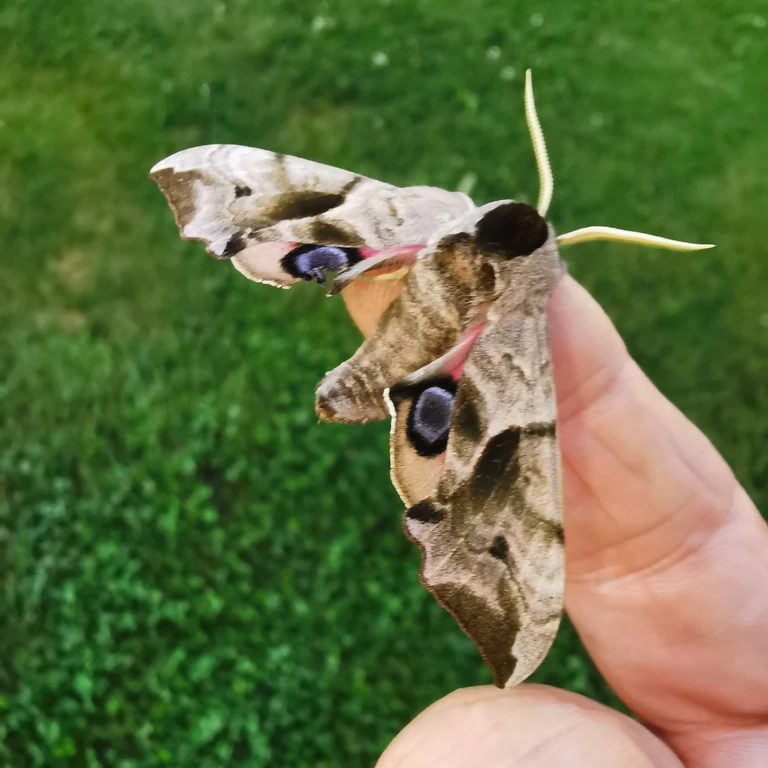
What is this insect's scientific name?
Smerinthus ocellata
